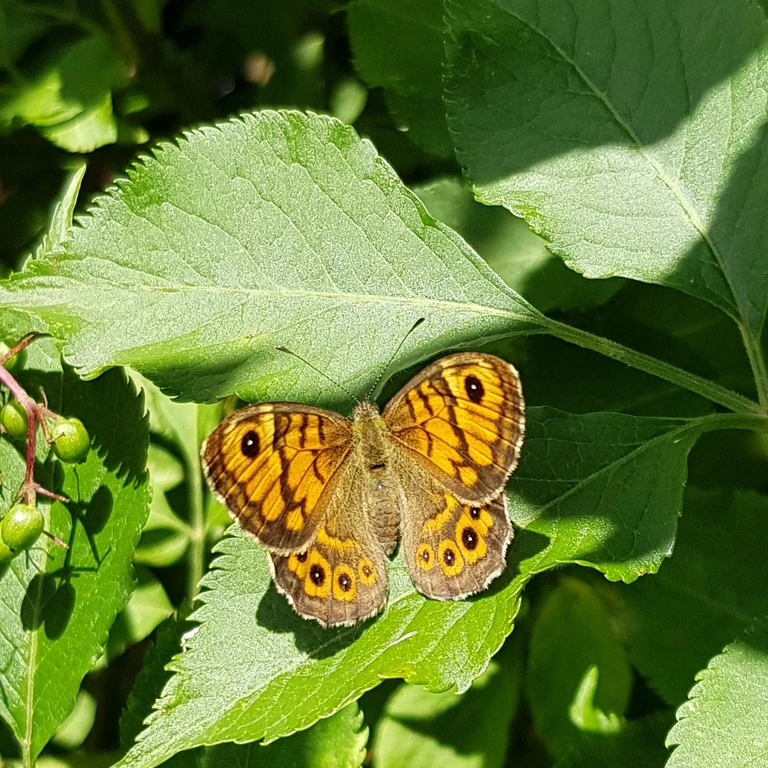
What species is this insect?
Lasiommata megera (also Pararge megera)
